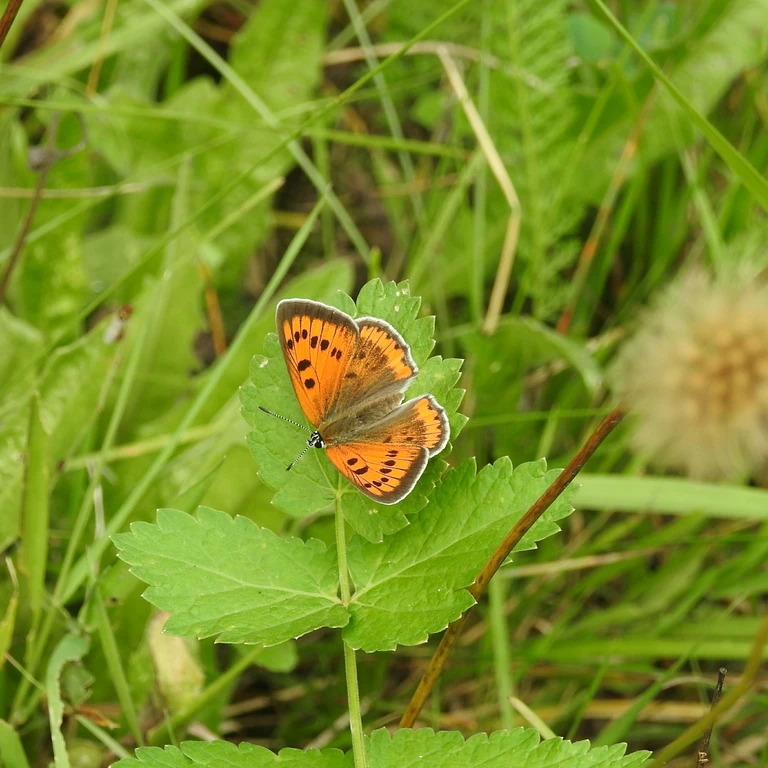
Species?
Lycaena dispar
